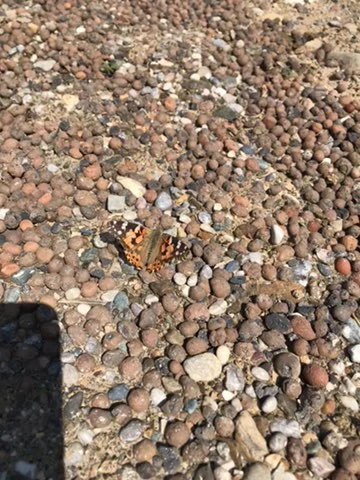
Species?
Vanessa cardui
